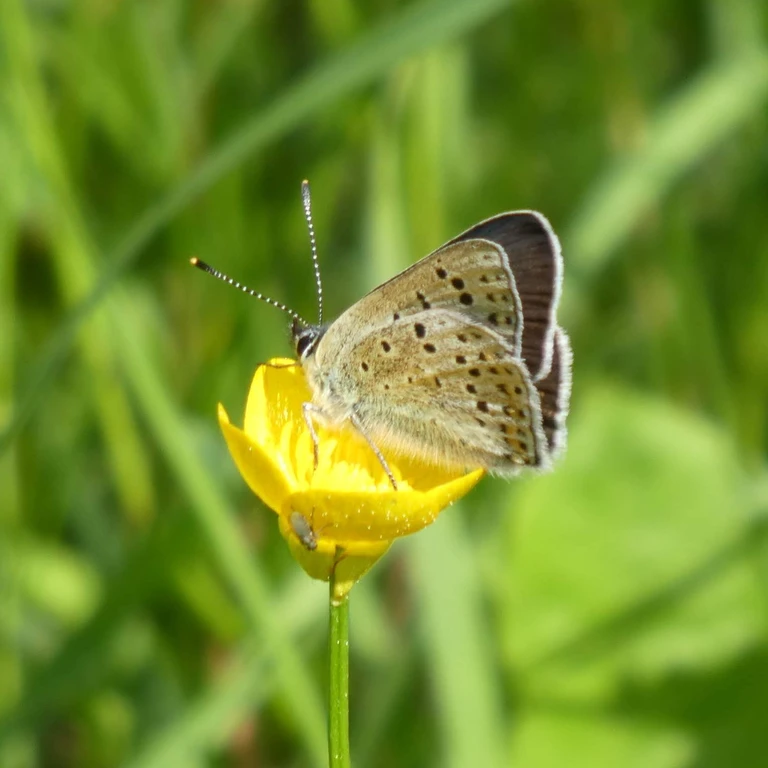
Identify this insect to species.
Lycaena tityrus (also Loweia tityrus)
